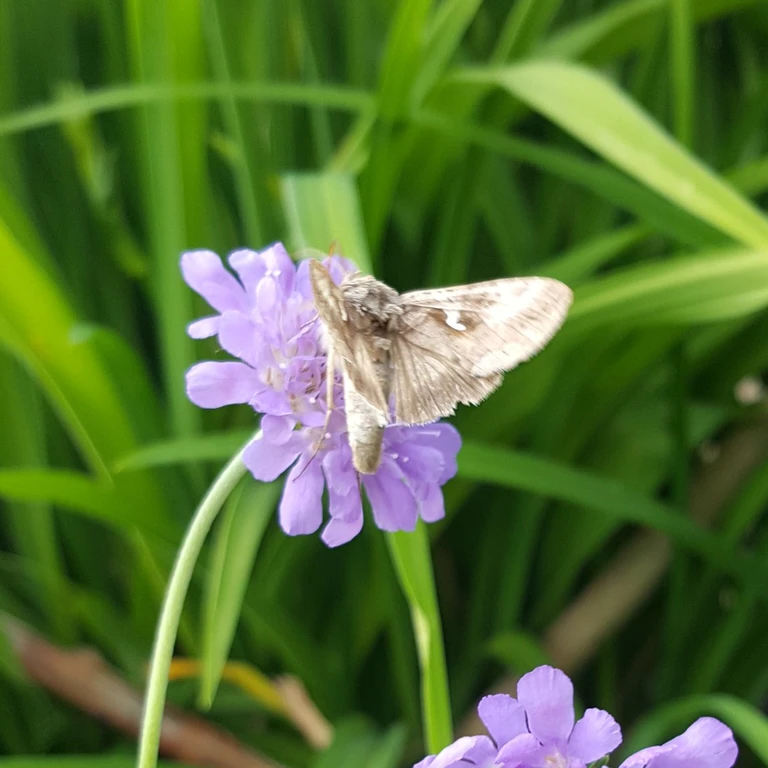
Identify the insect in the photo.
Autographa gamma
